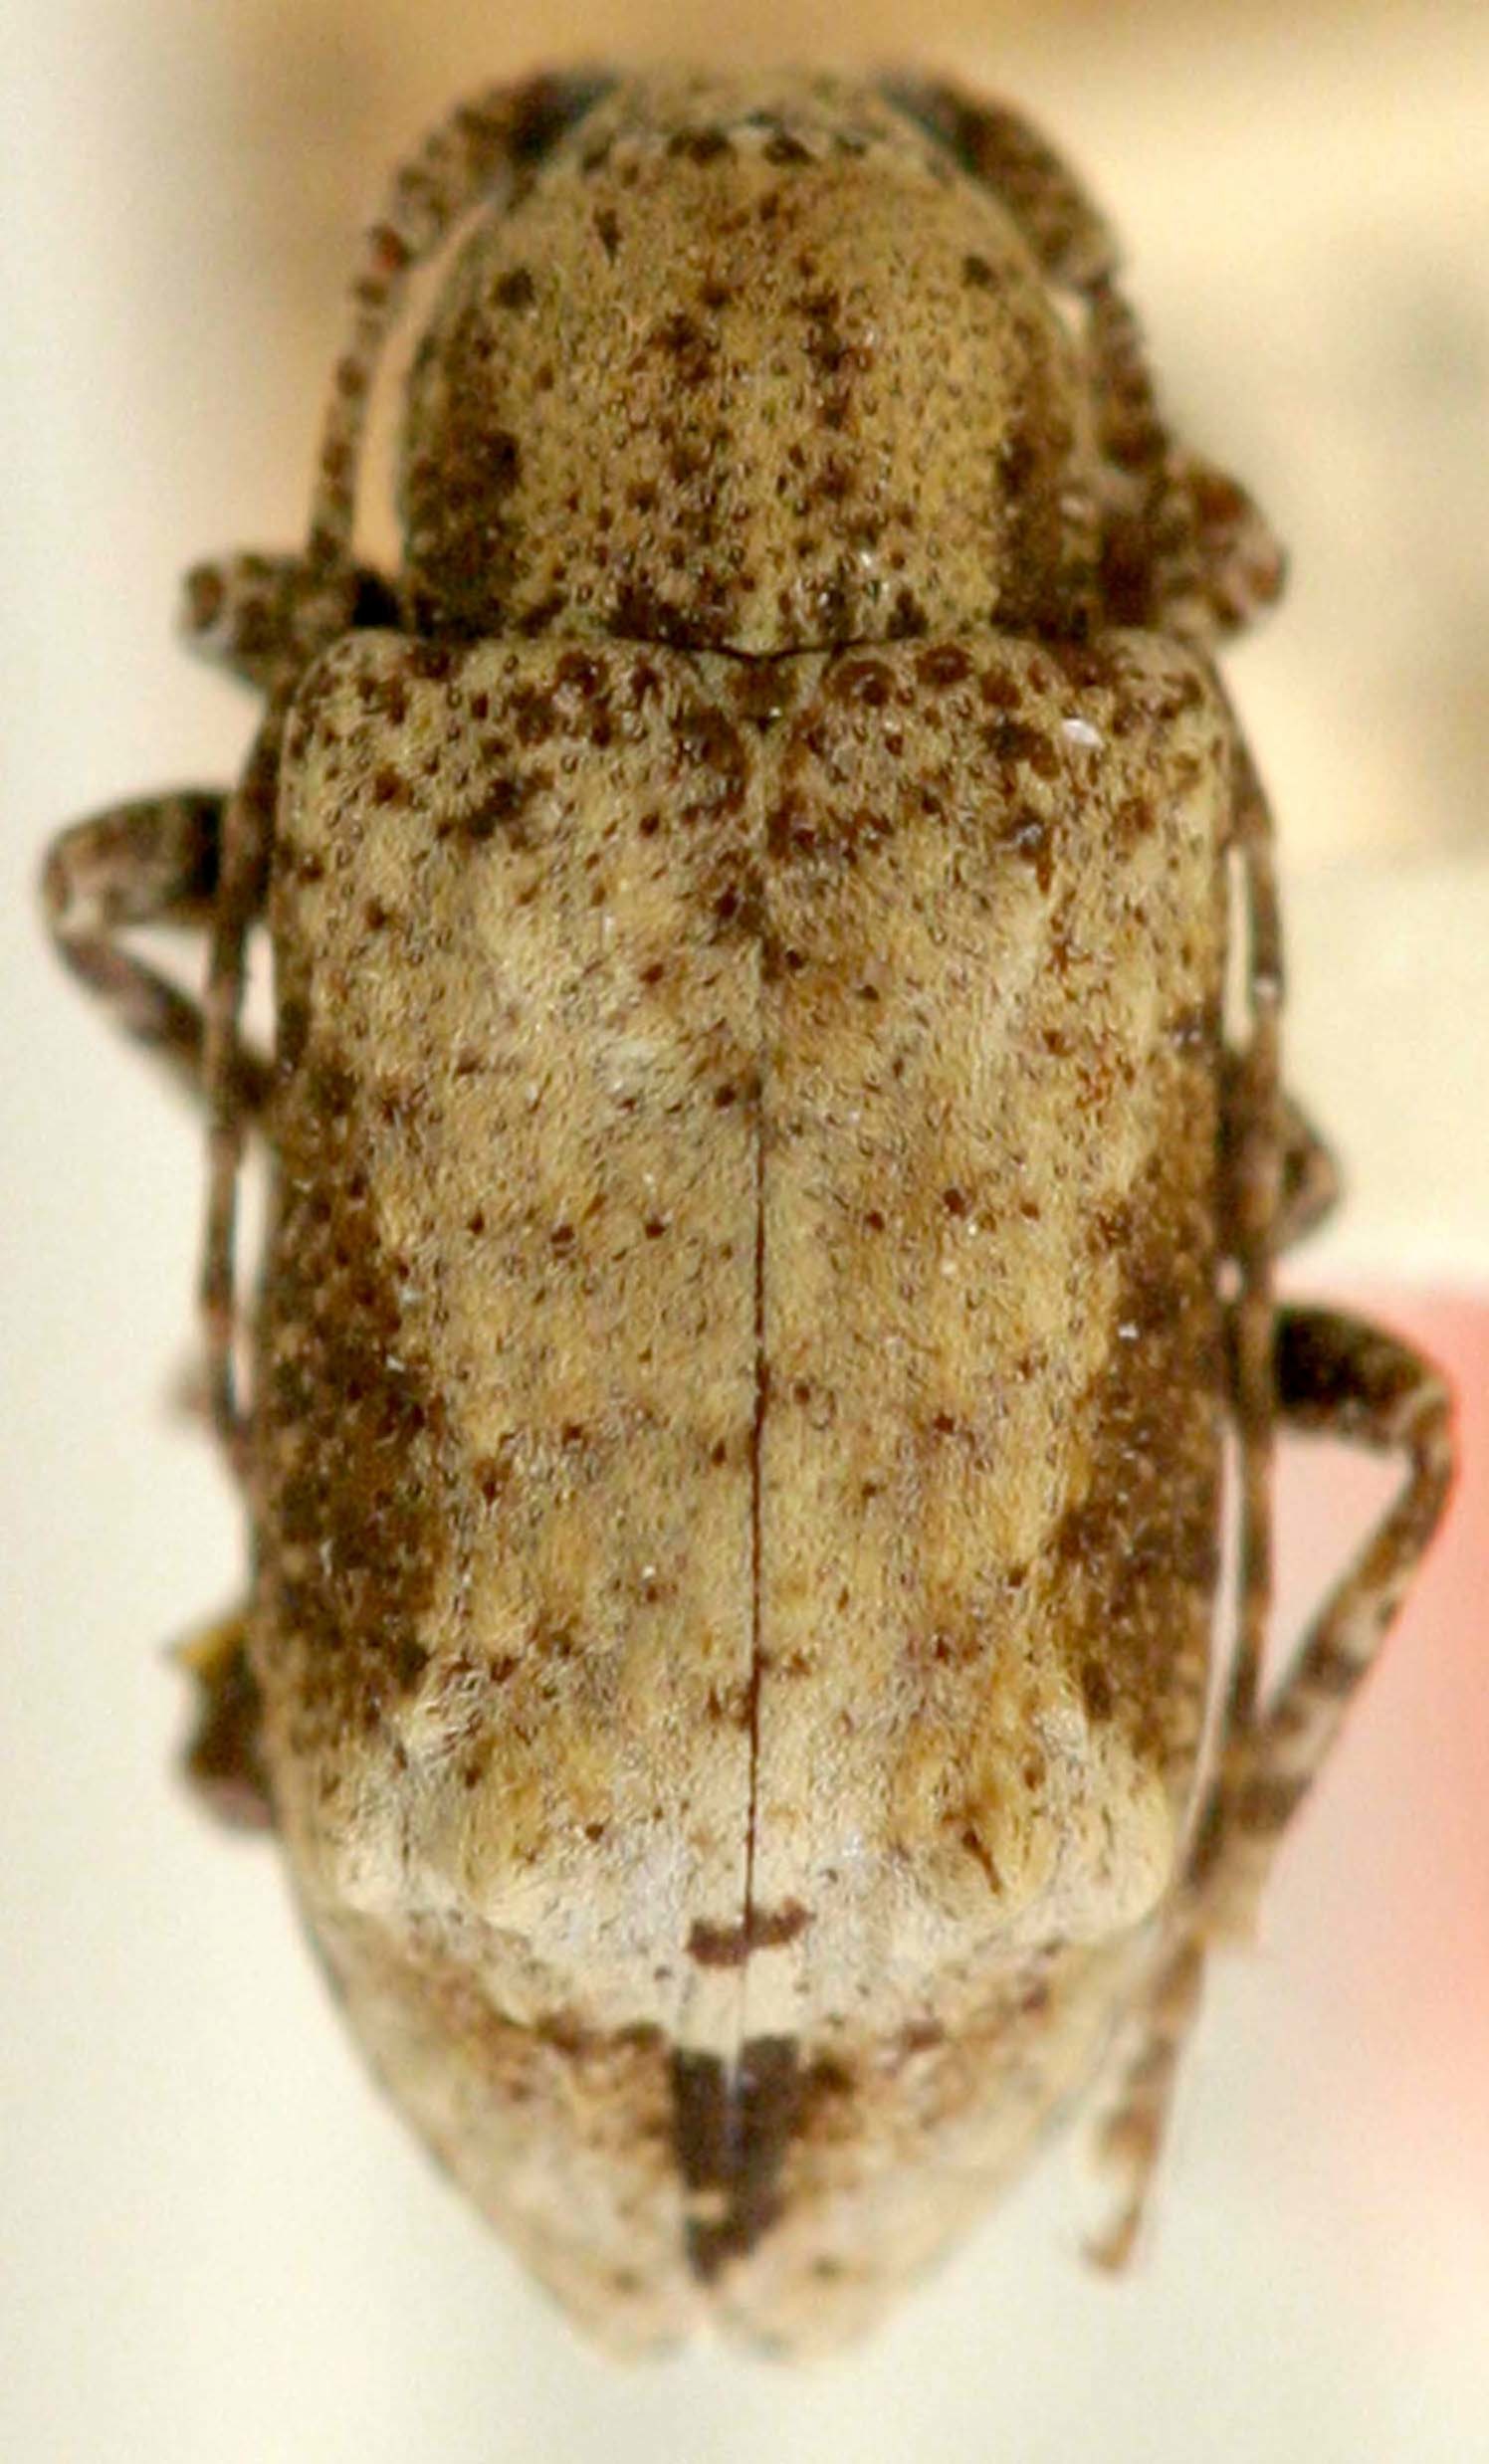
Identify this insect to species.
Eugamandus schwarzi
